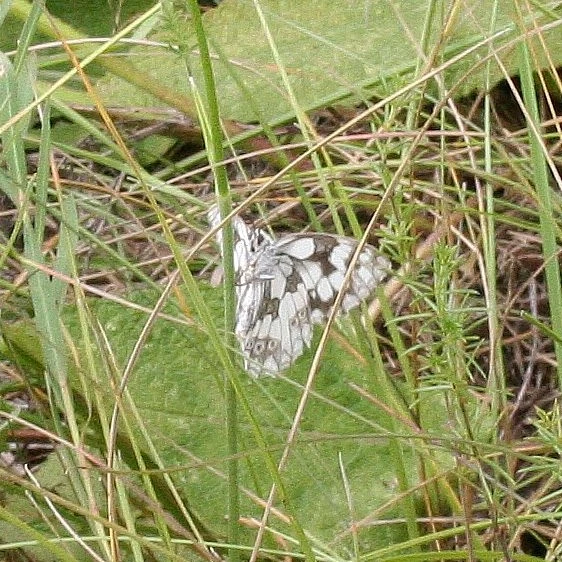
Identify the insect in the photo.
Melanargia galathea
